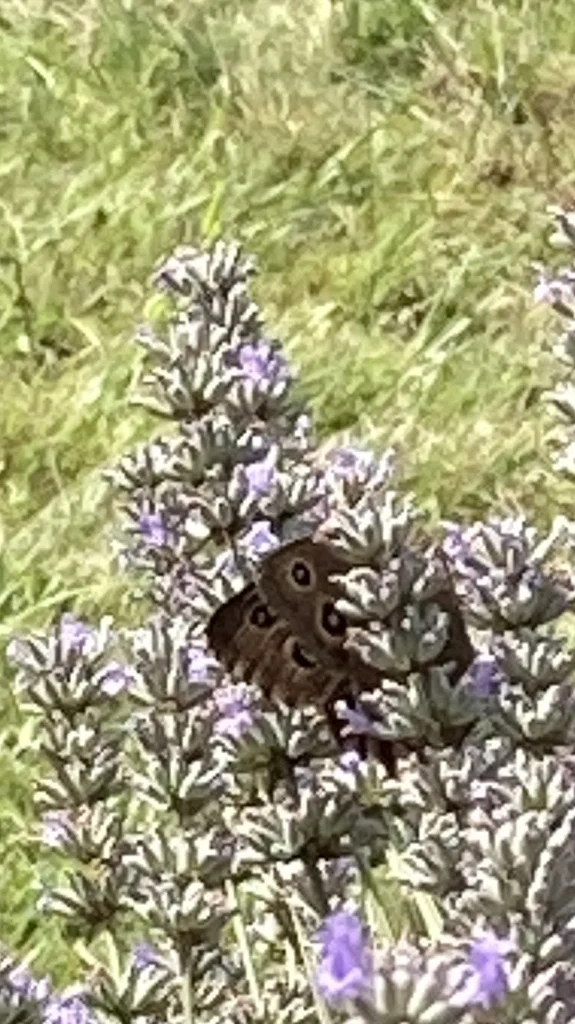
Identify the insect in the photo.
Minois dryas
